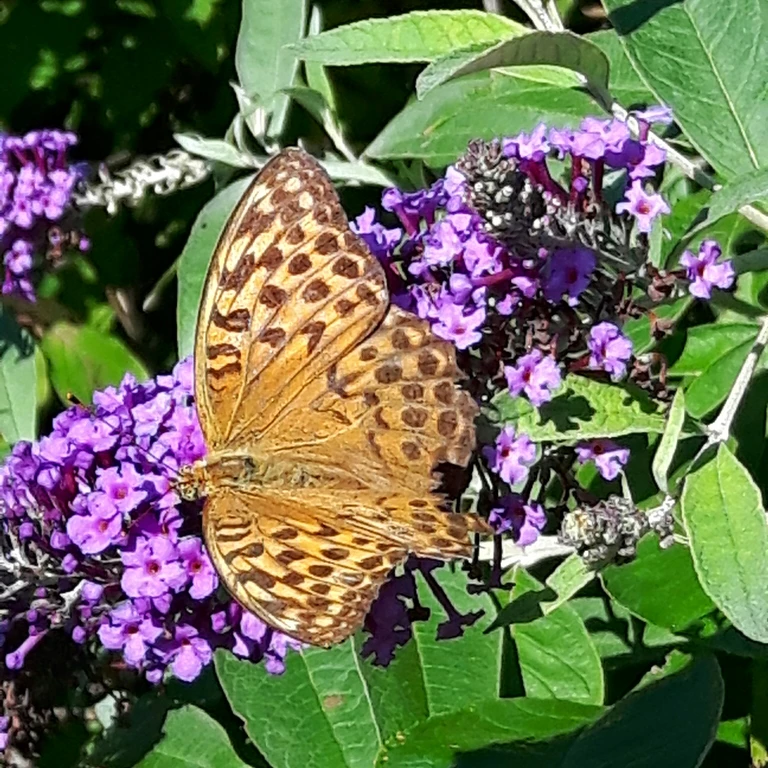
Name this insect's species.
Argynnis paphia
